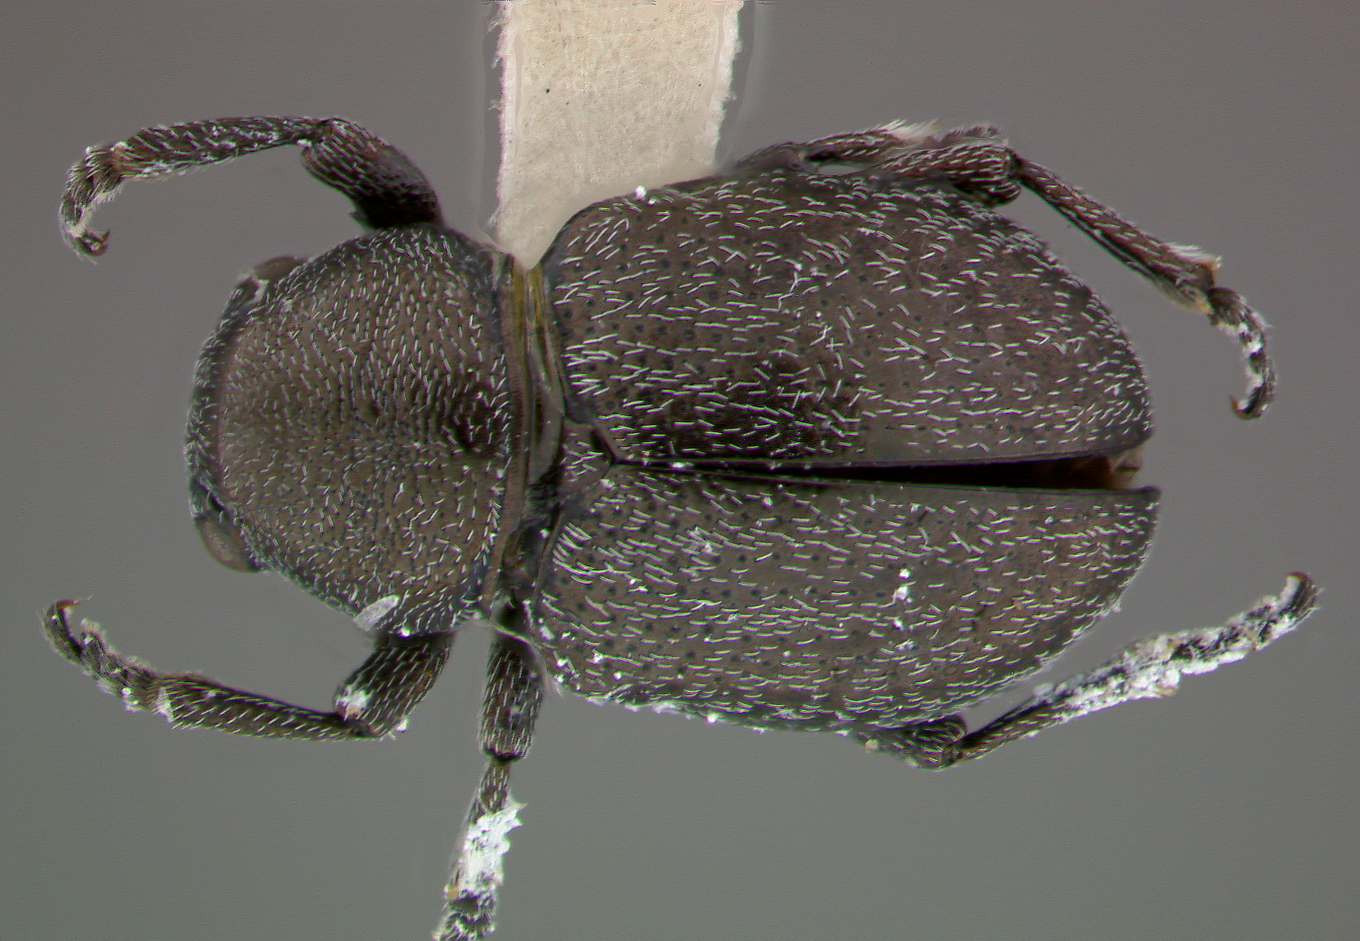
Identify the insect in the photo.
Graphops floridana
